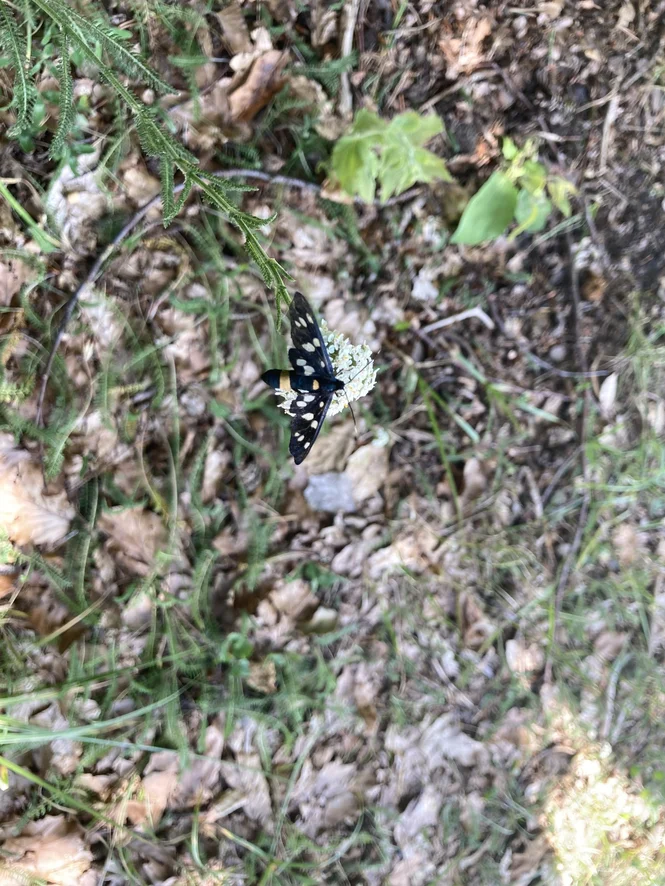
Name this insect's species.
Amata phegea
